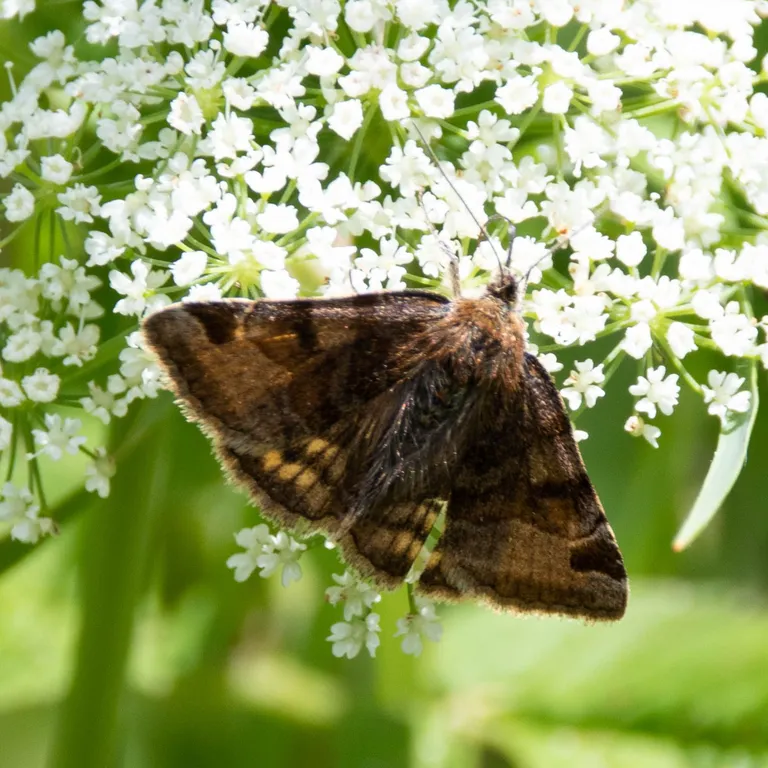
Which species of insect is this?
Euclidia glyphica
